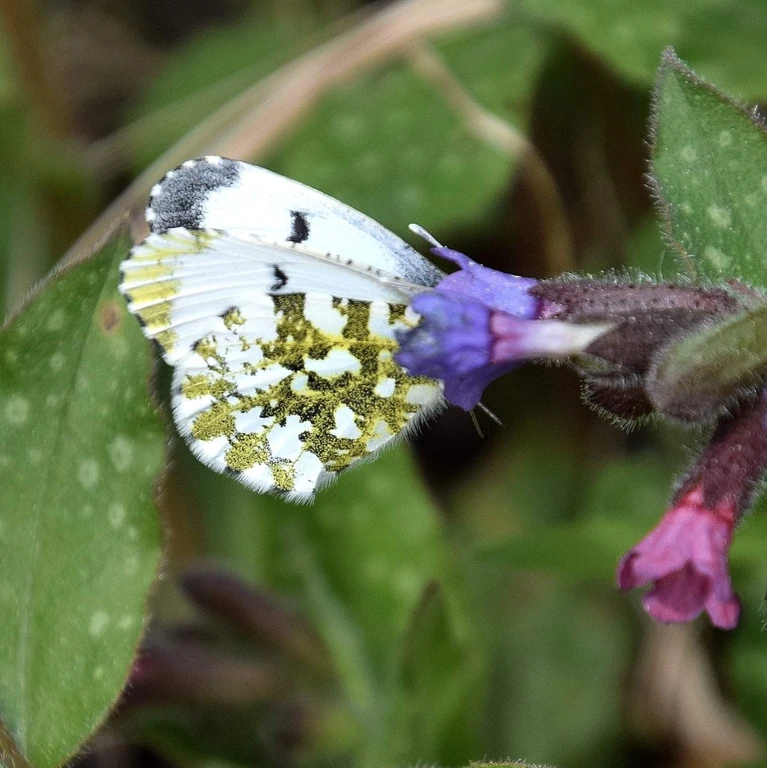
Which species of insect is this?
Anthocharis cardamines
